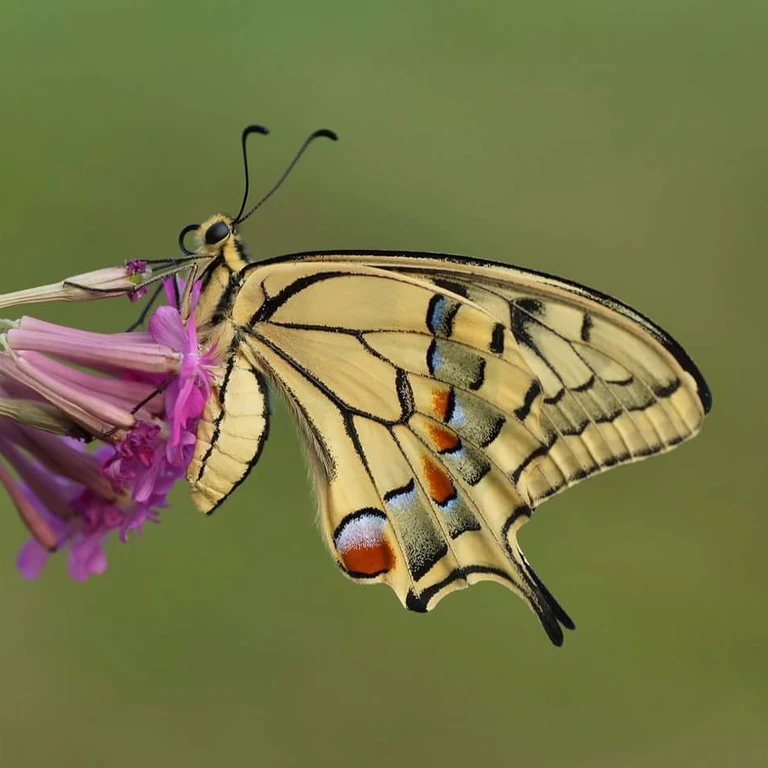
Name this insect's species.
Papilio machaon
